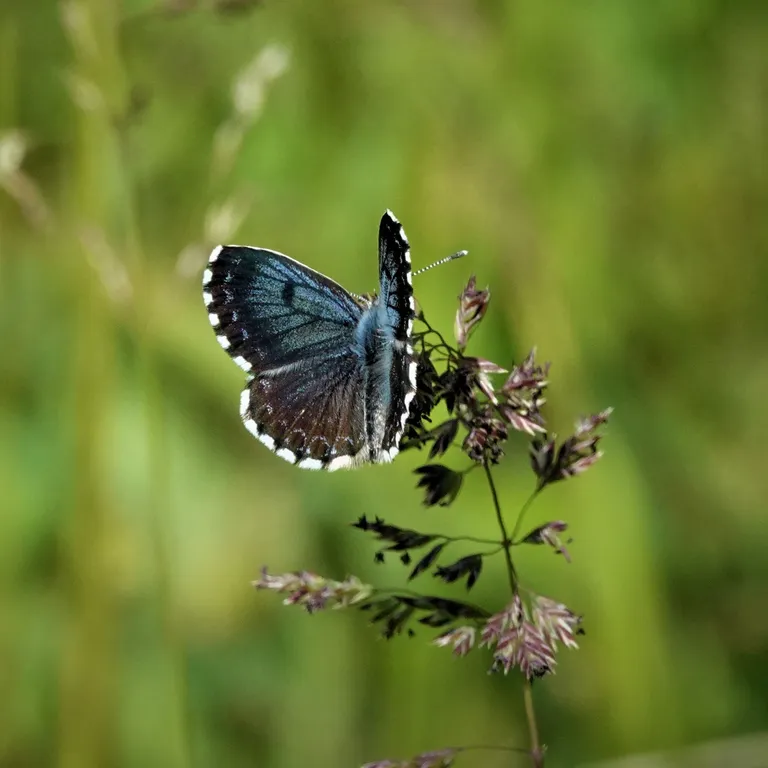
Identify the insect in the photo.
Scolitantides orion
